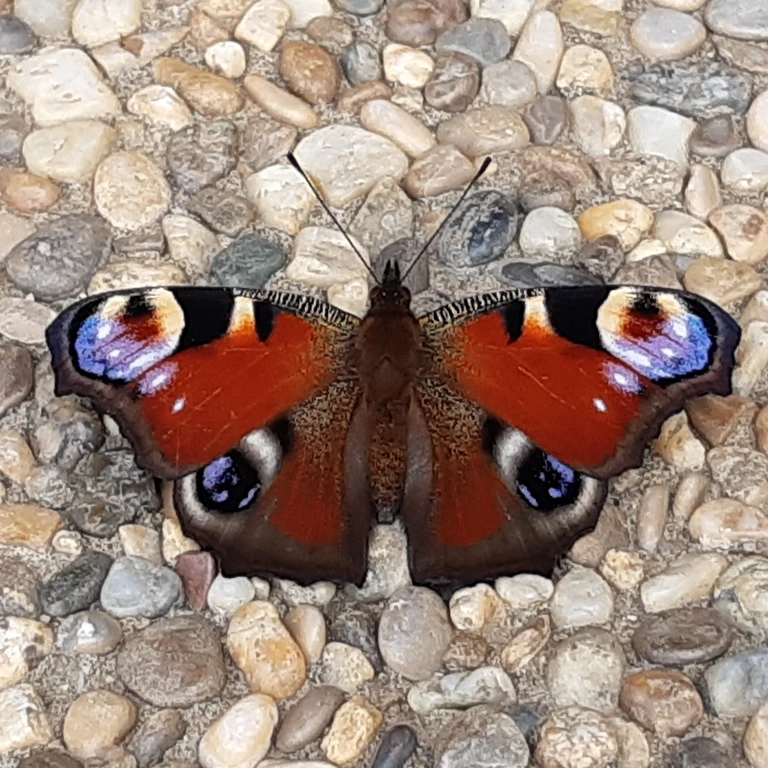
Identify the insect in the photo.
Aglais io
